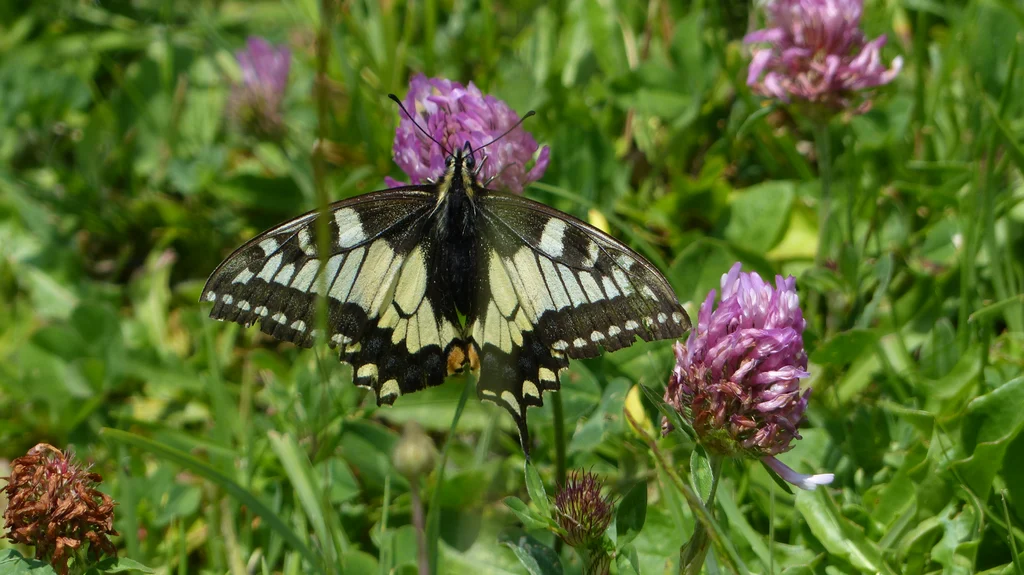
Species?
Papilio machaon
